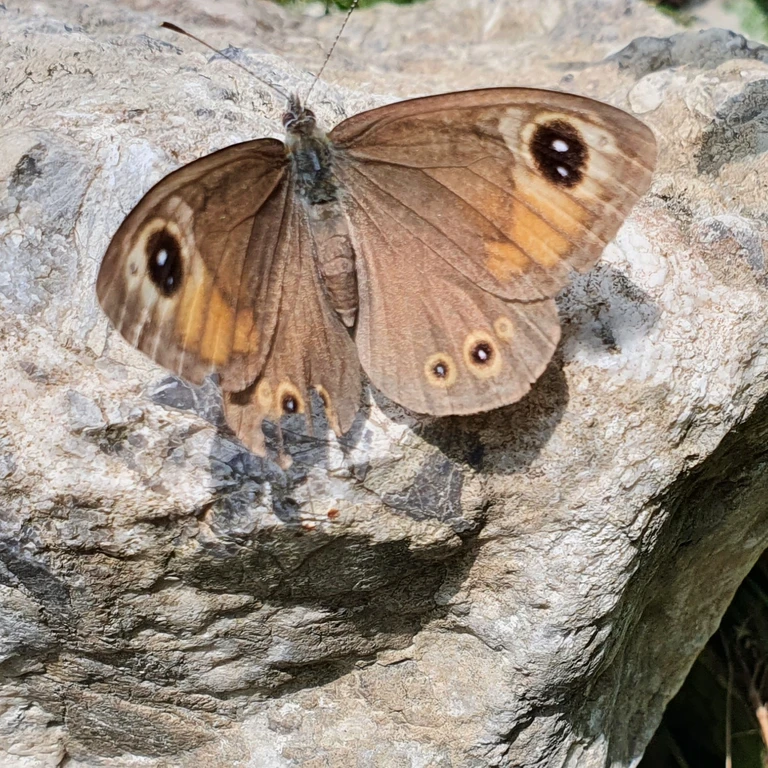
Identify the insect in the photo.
Lasiommata maera (also Pararge maera)
